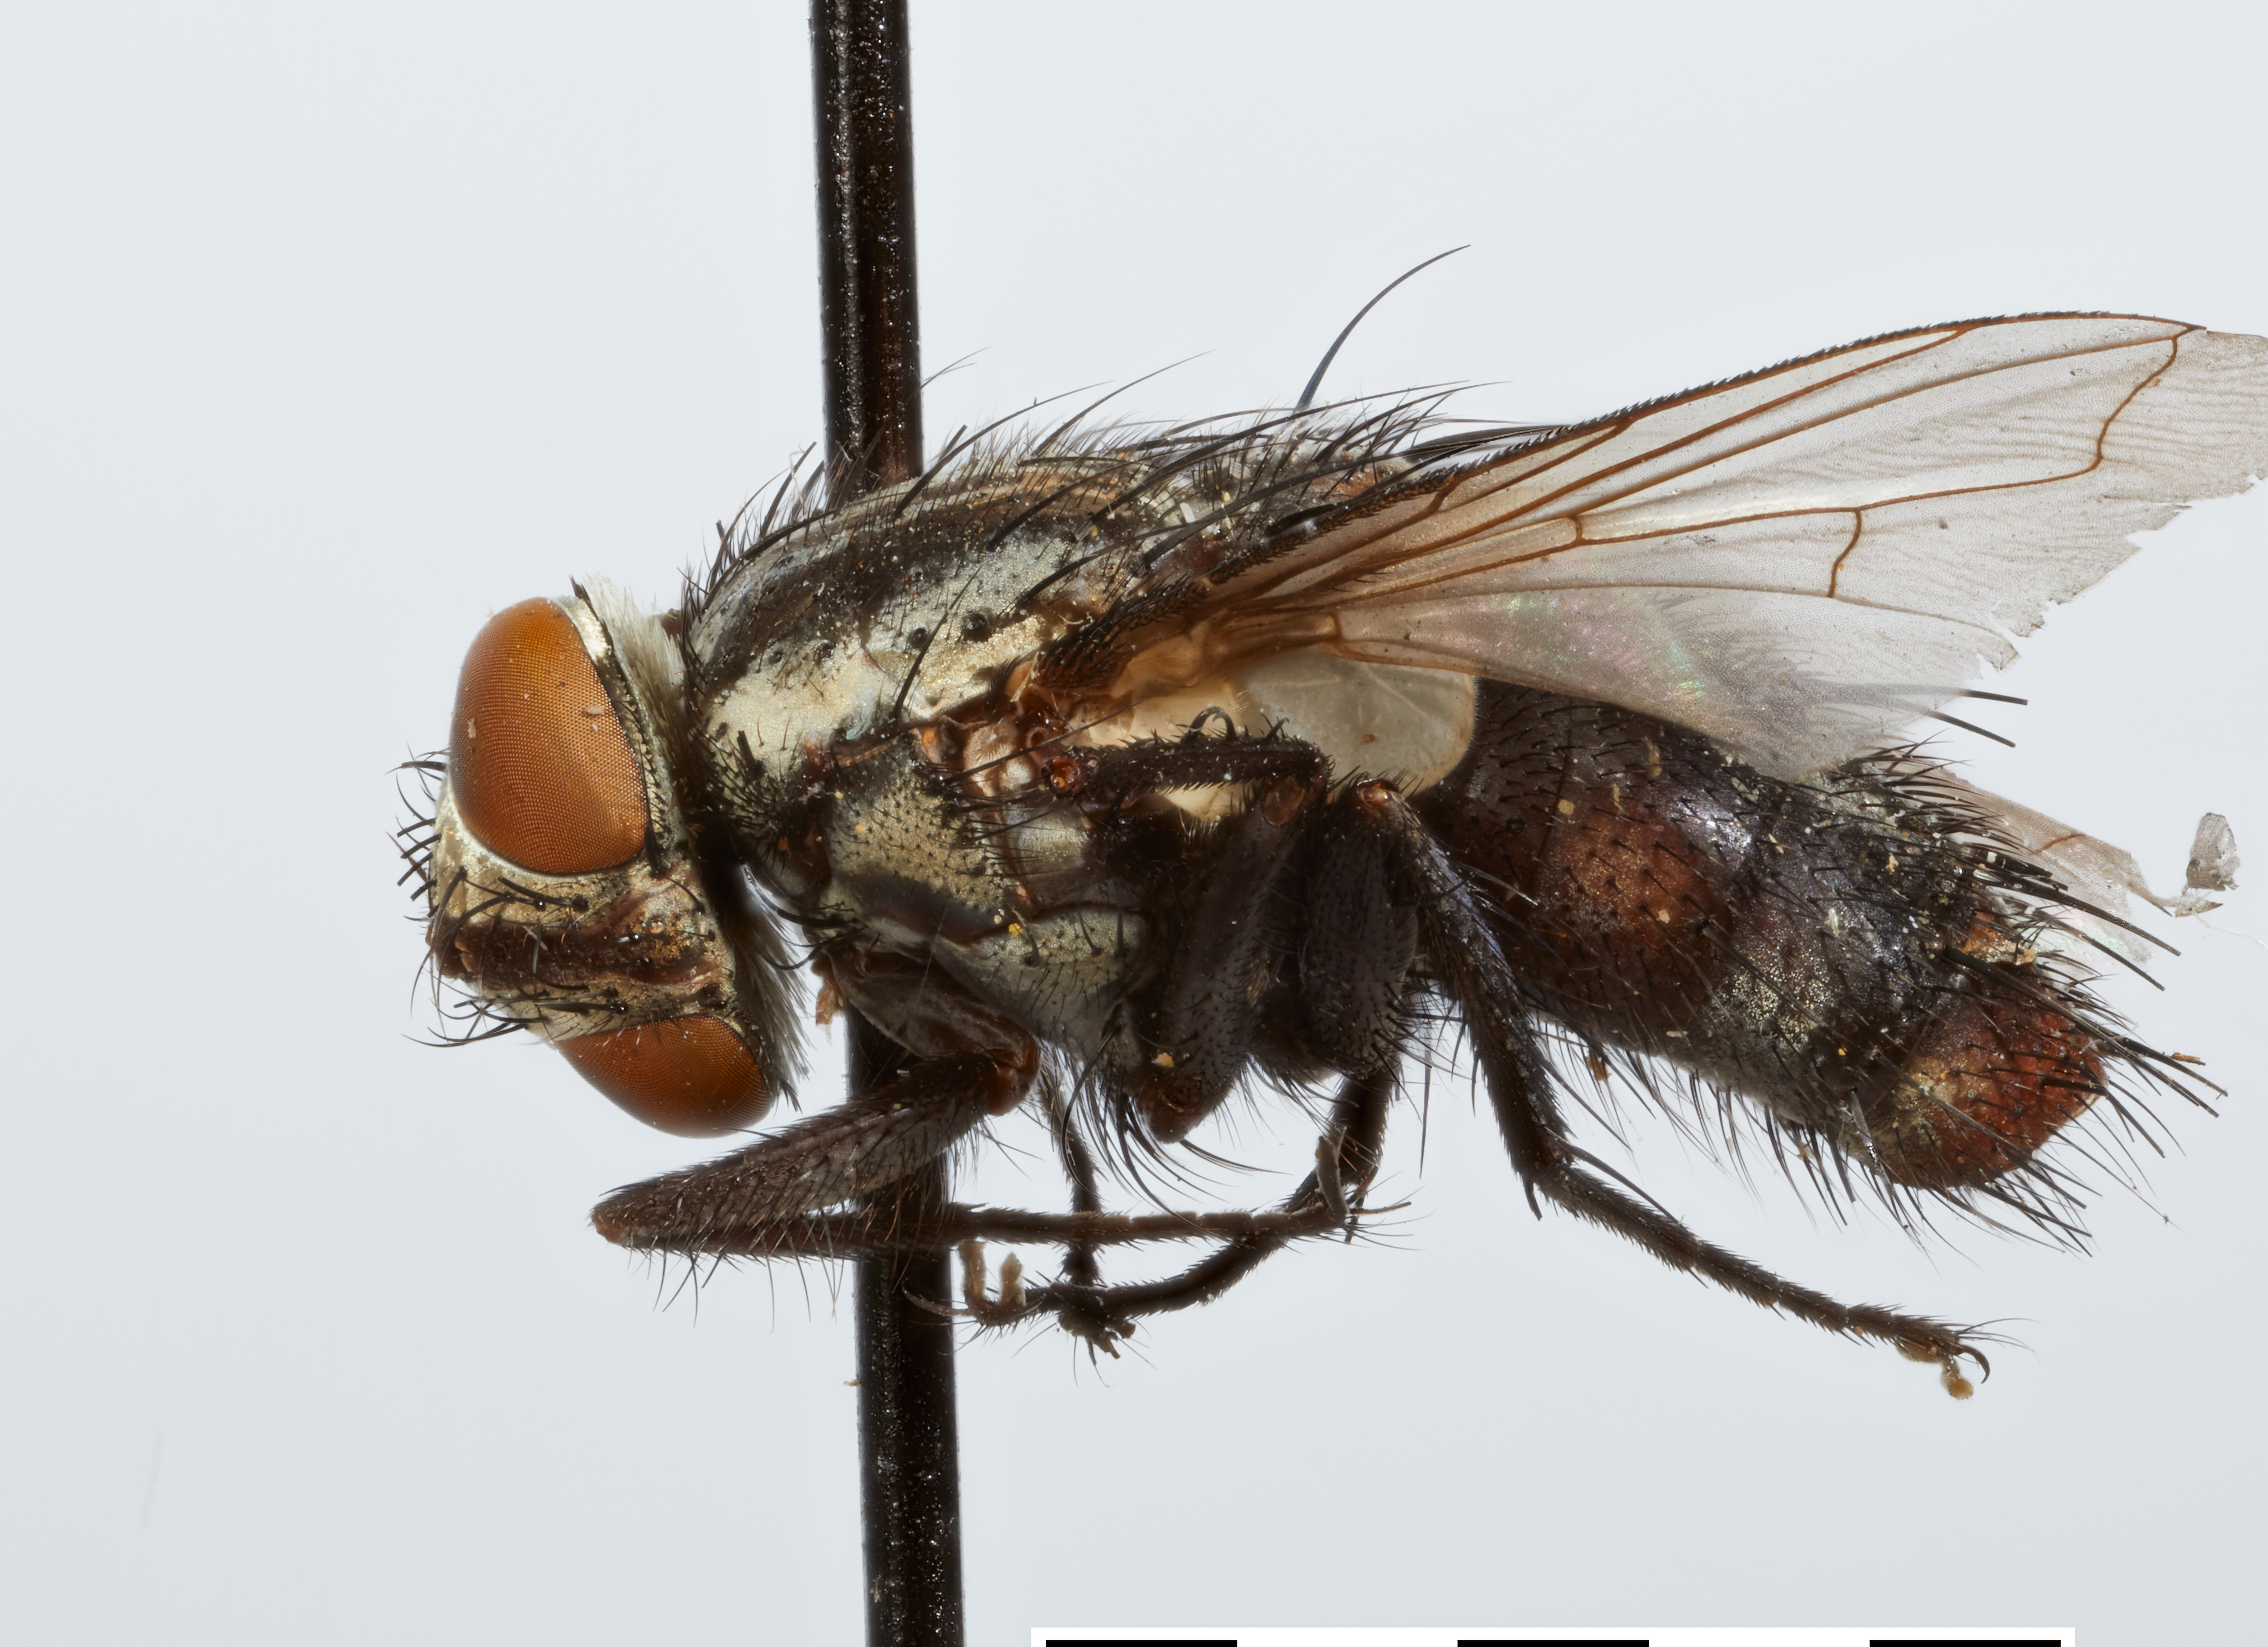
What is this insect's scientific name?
Vibrissovoria petiolata
